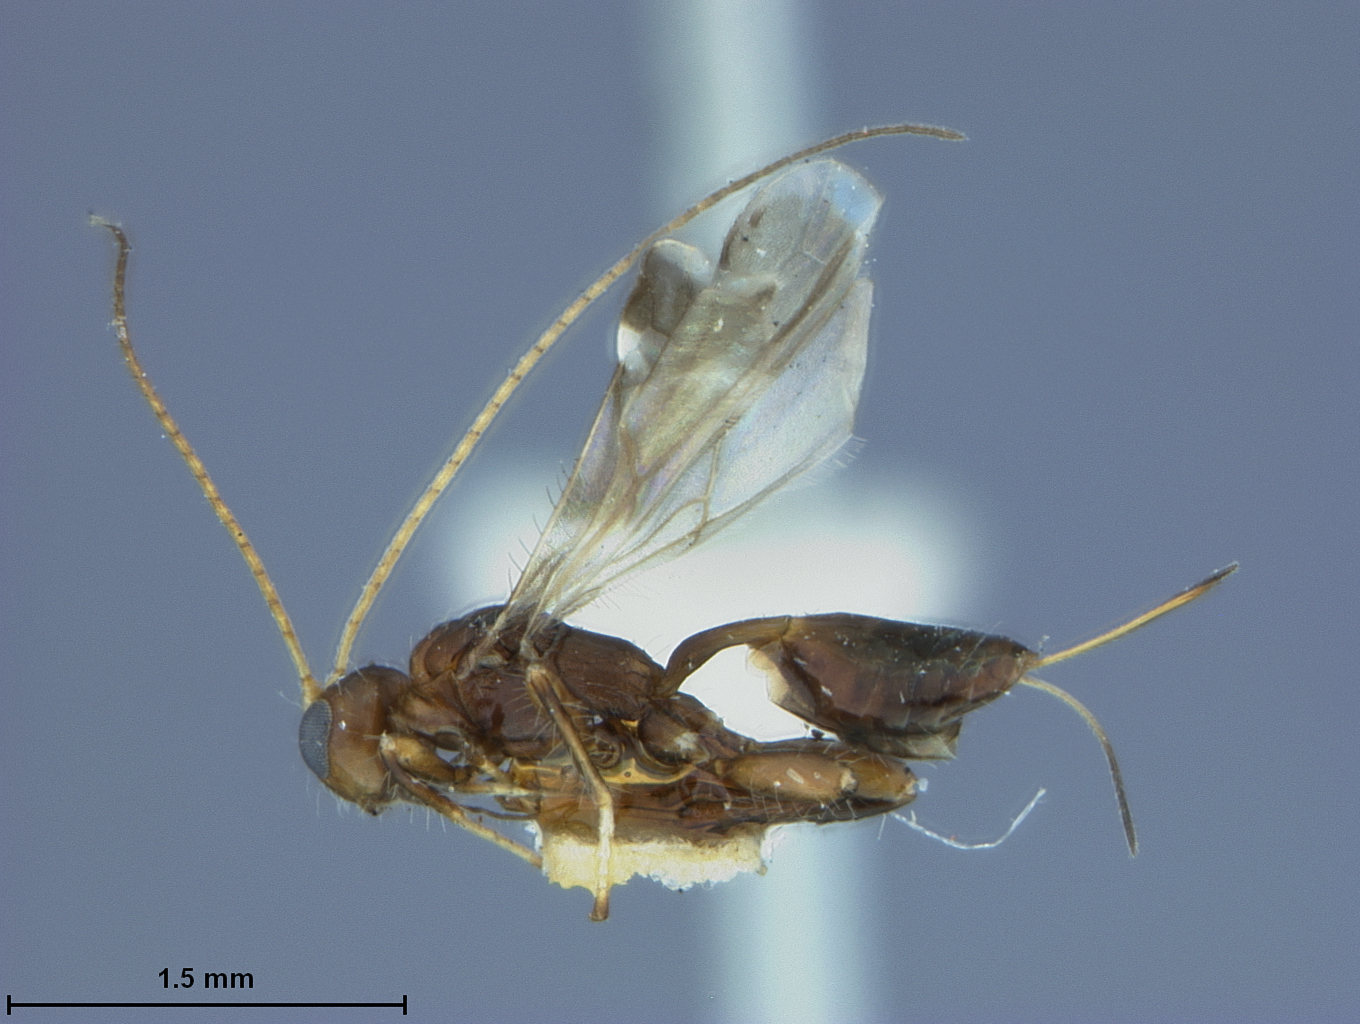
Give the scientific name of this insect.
Spathius philippinensis
